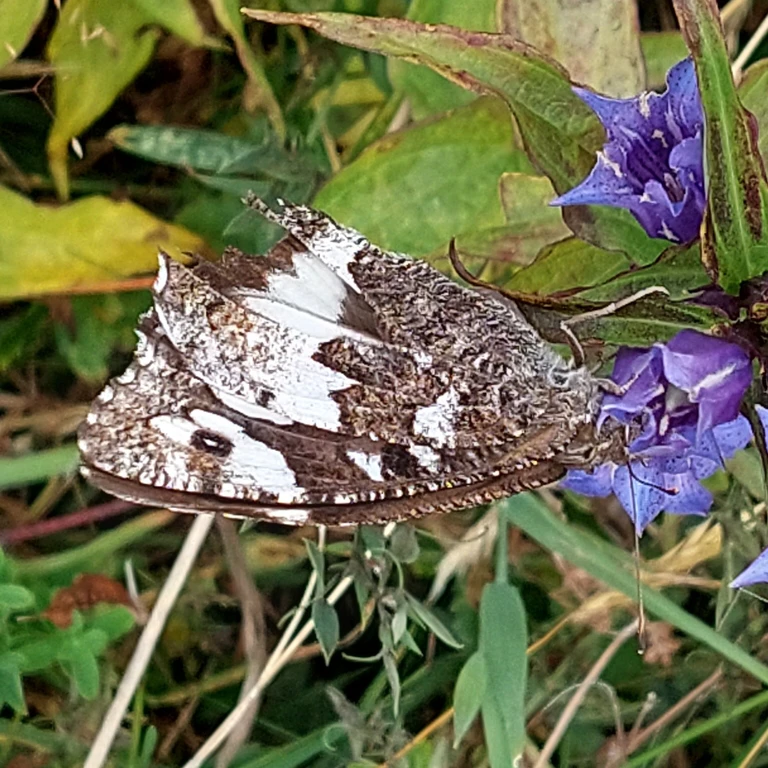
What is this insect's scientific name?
Brintesia circe
